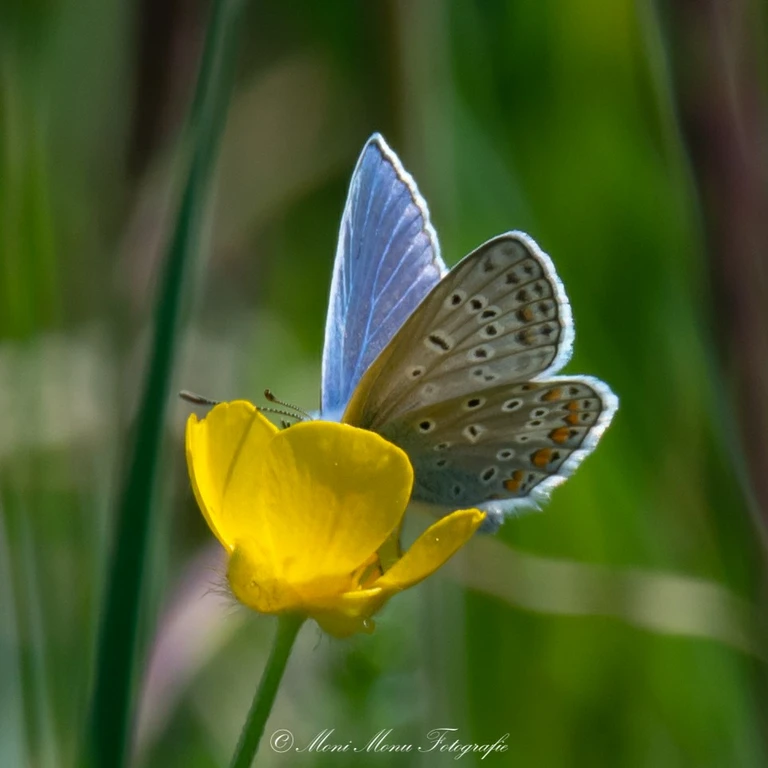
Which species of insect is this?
Polyommatus icarus
